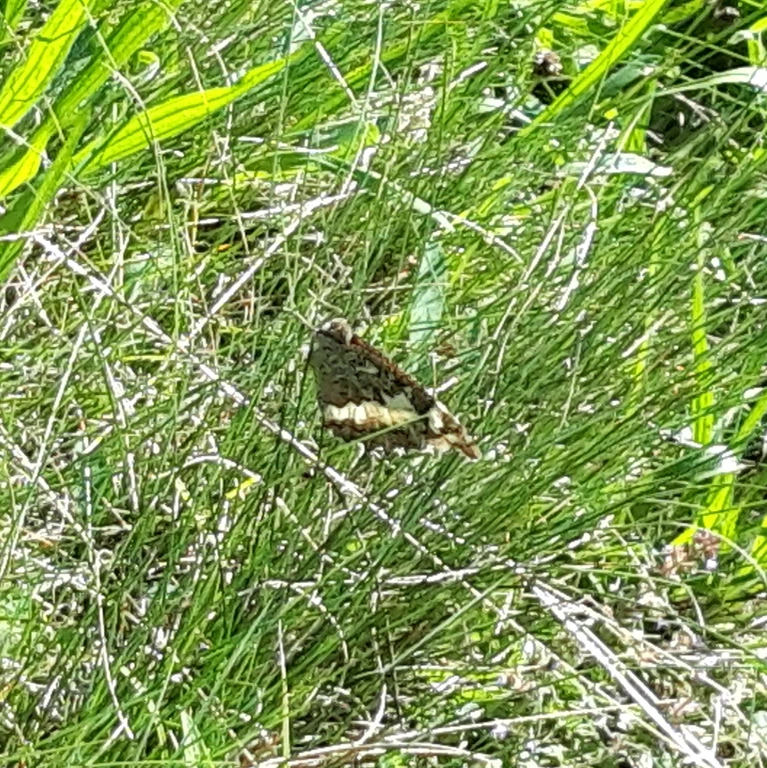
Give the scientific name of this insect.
Brintesia circe
